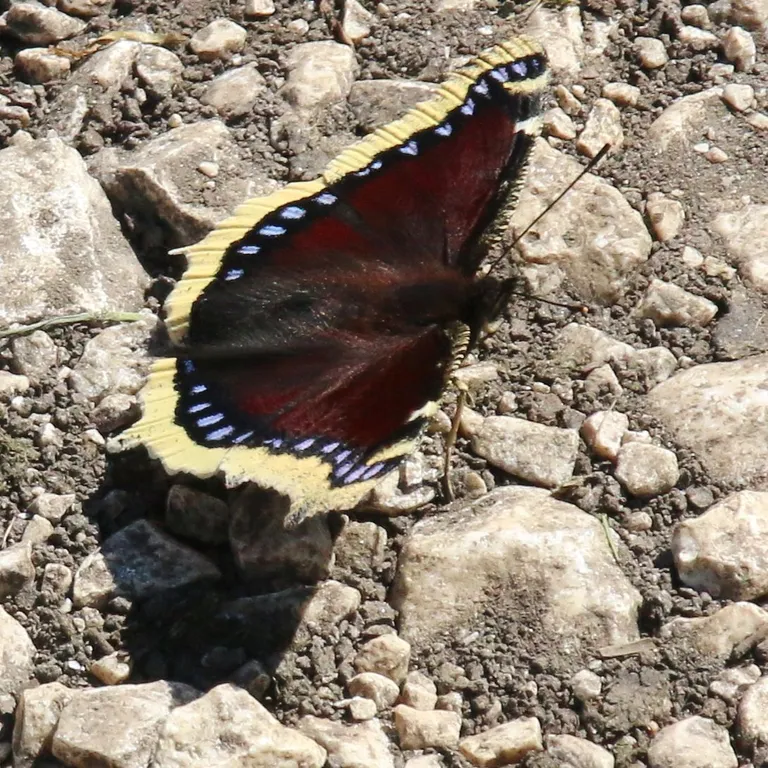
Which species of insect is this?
Nymphalis antiopa
